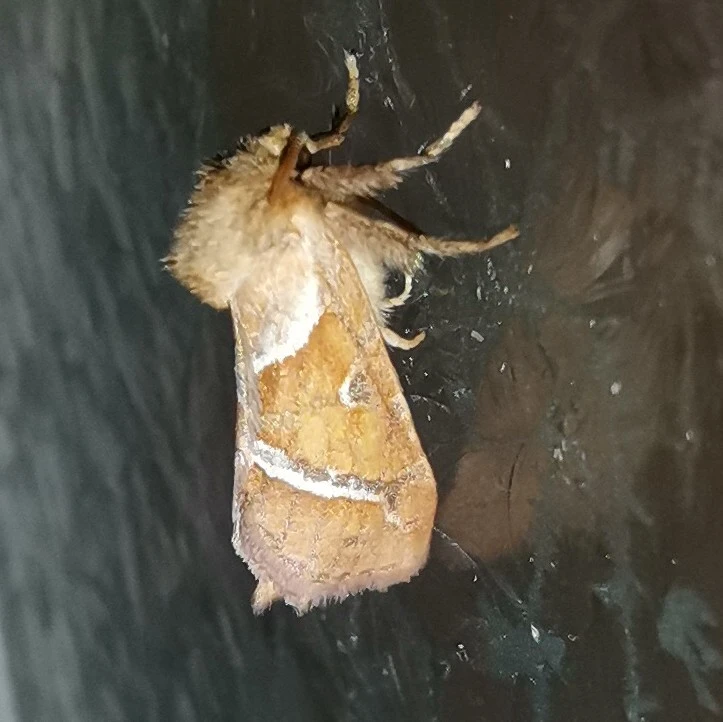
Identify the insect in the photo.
Triodia sylvina
